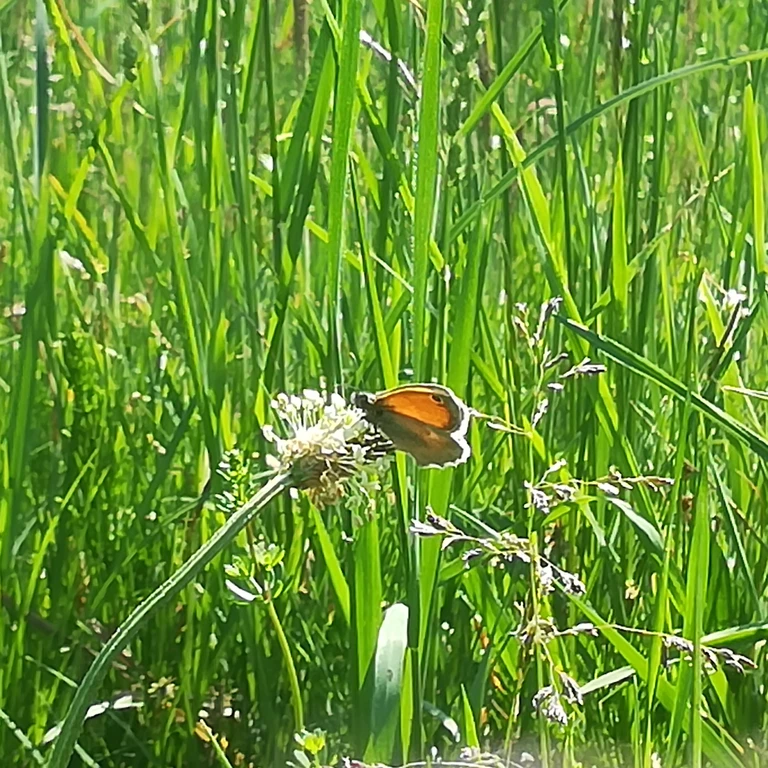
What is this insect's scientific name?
Coenonympha pamphilus
